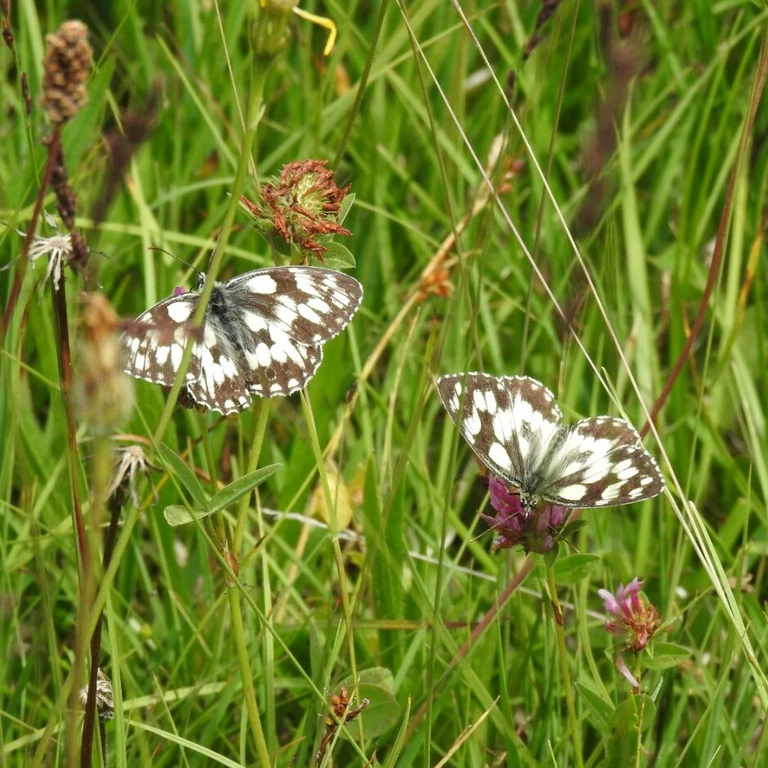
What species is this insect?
Melanargia galathea
